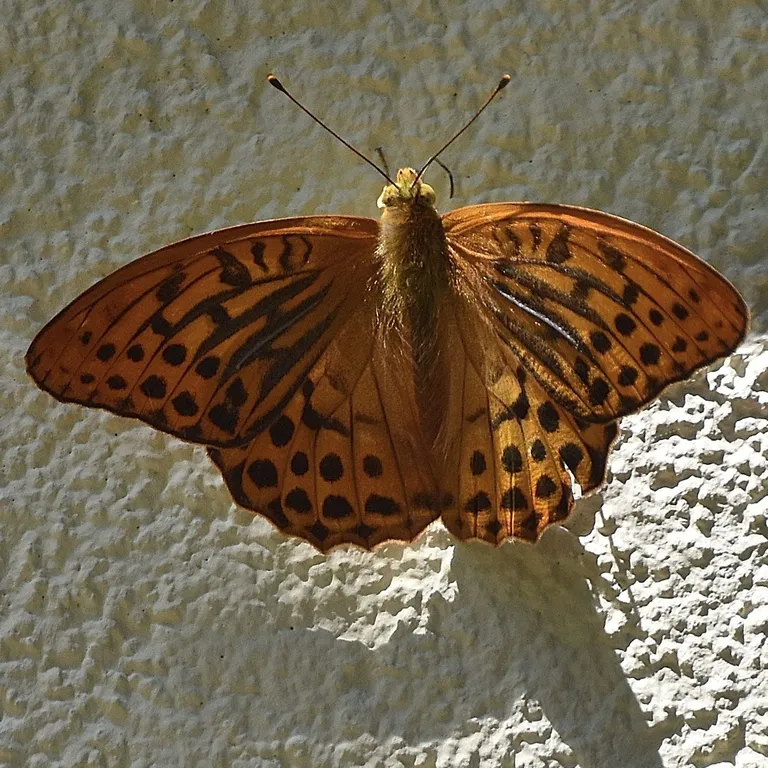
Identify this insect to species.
Argynnis paphia
